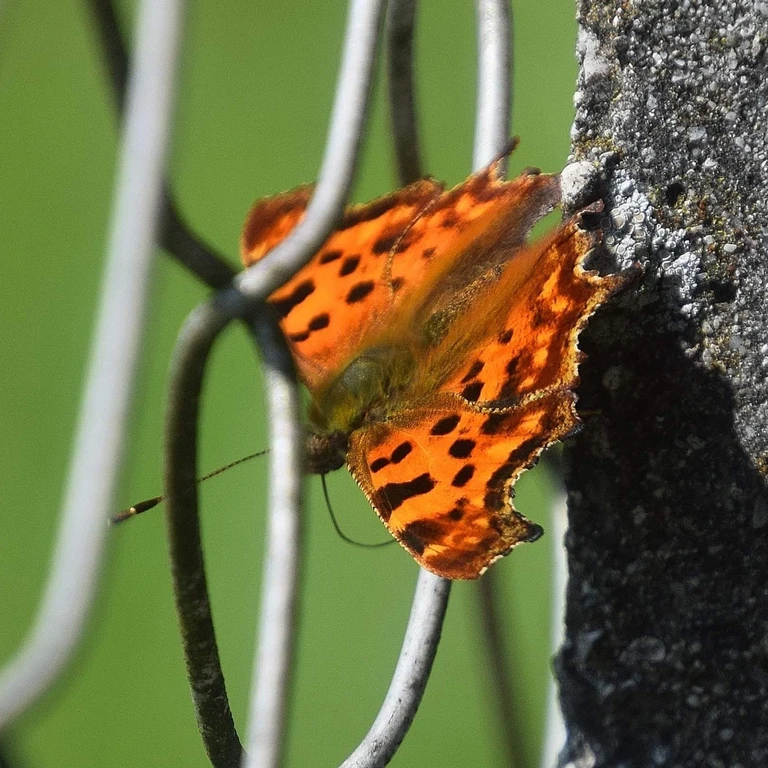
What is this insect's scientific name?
Polygonia c-album
